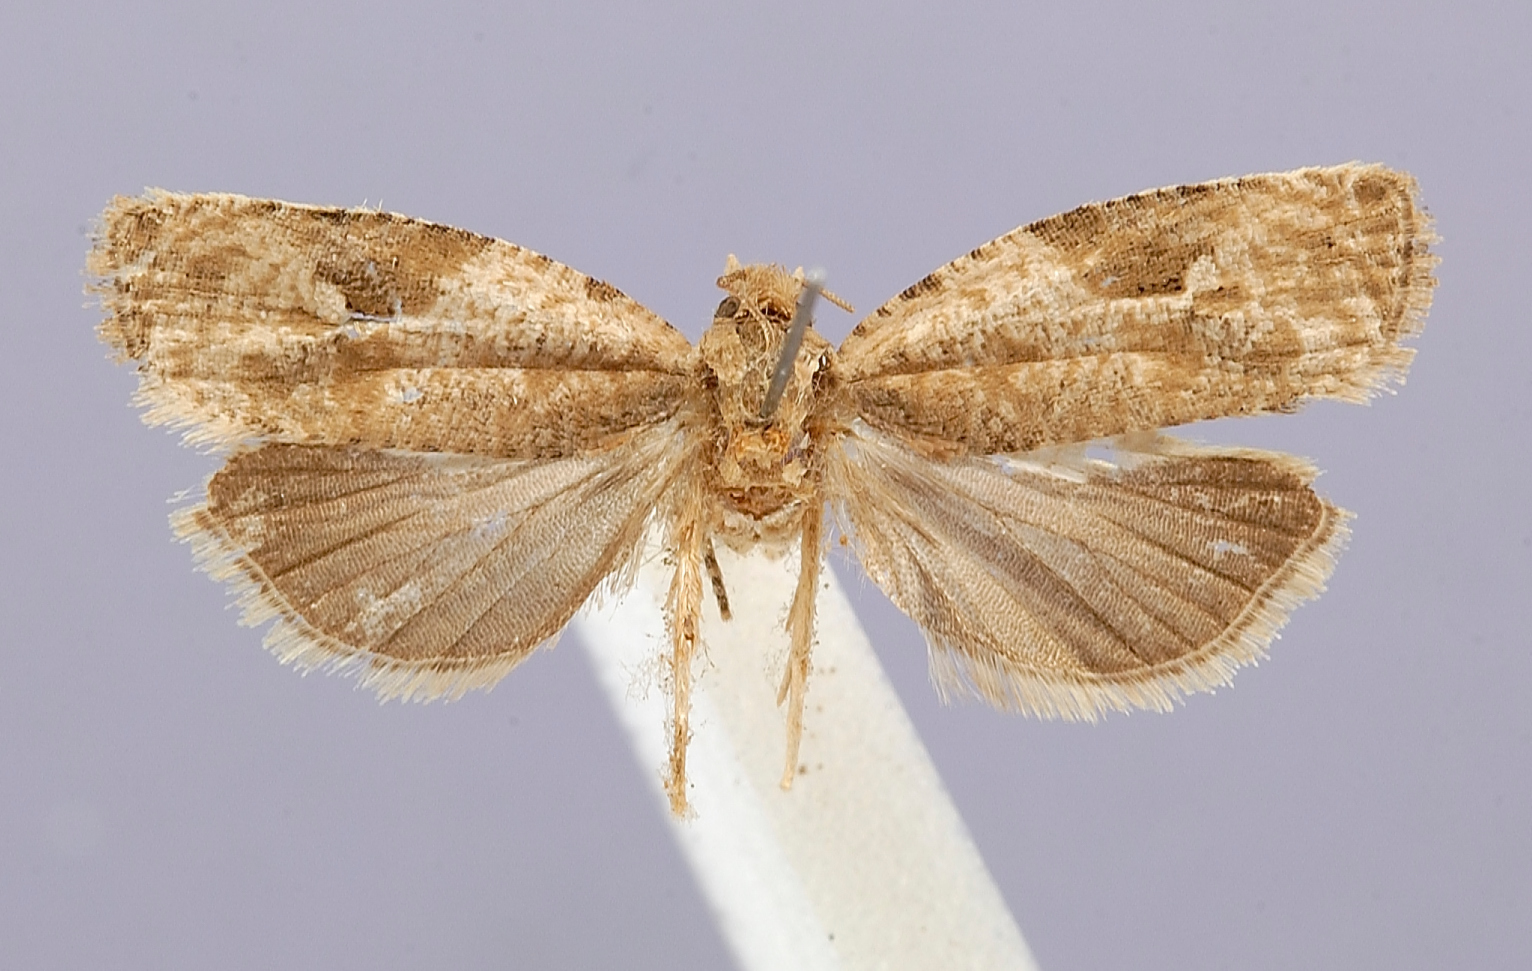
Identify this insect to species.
Olethreutes maenamii
